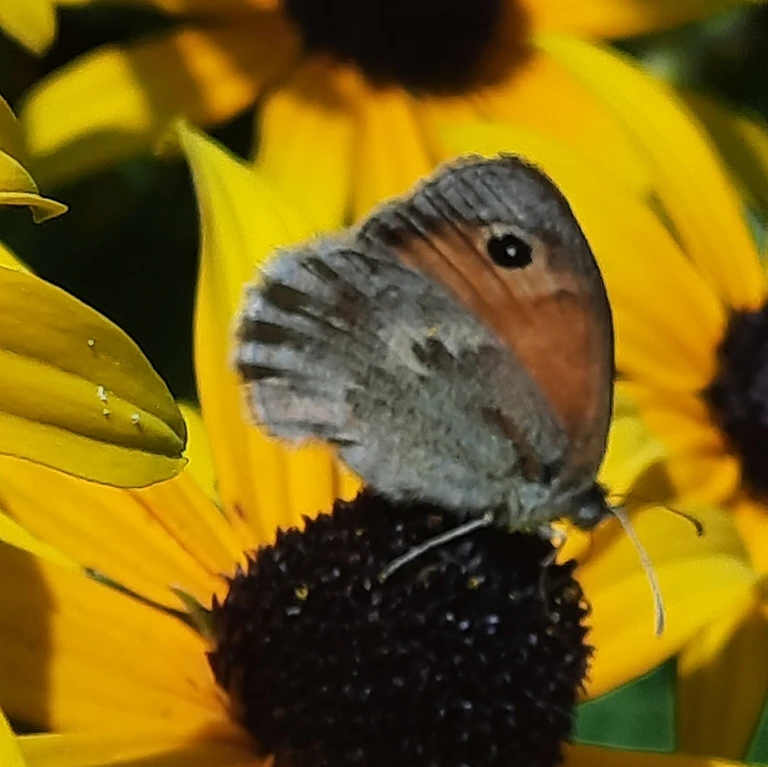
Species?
Coenonympha pamphilus
